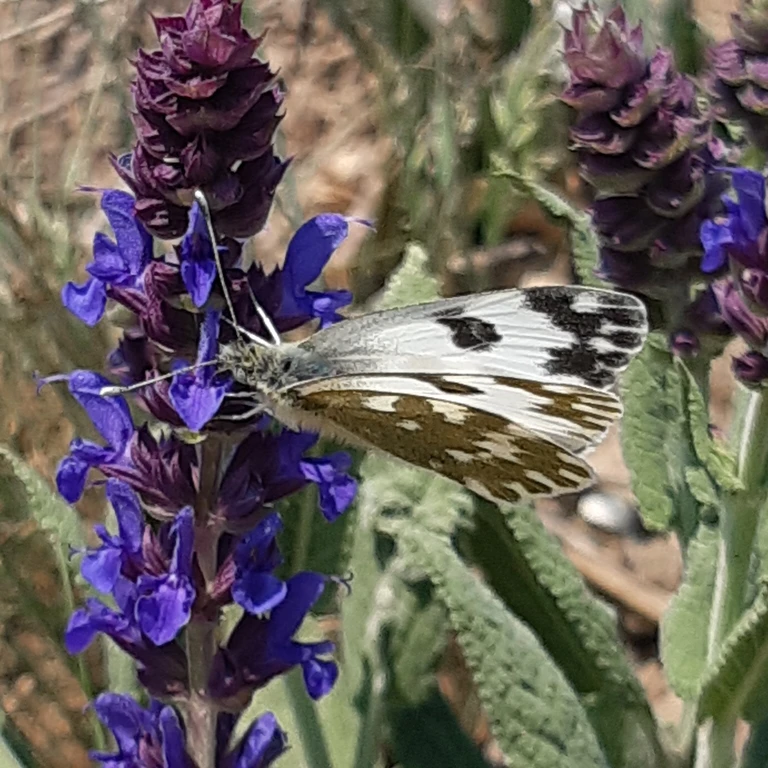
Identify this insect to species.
Pontia edusa
